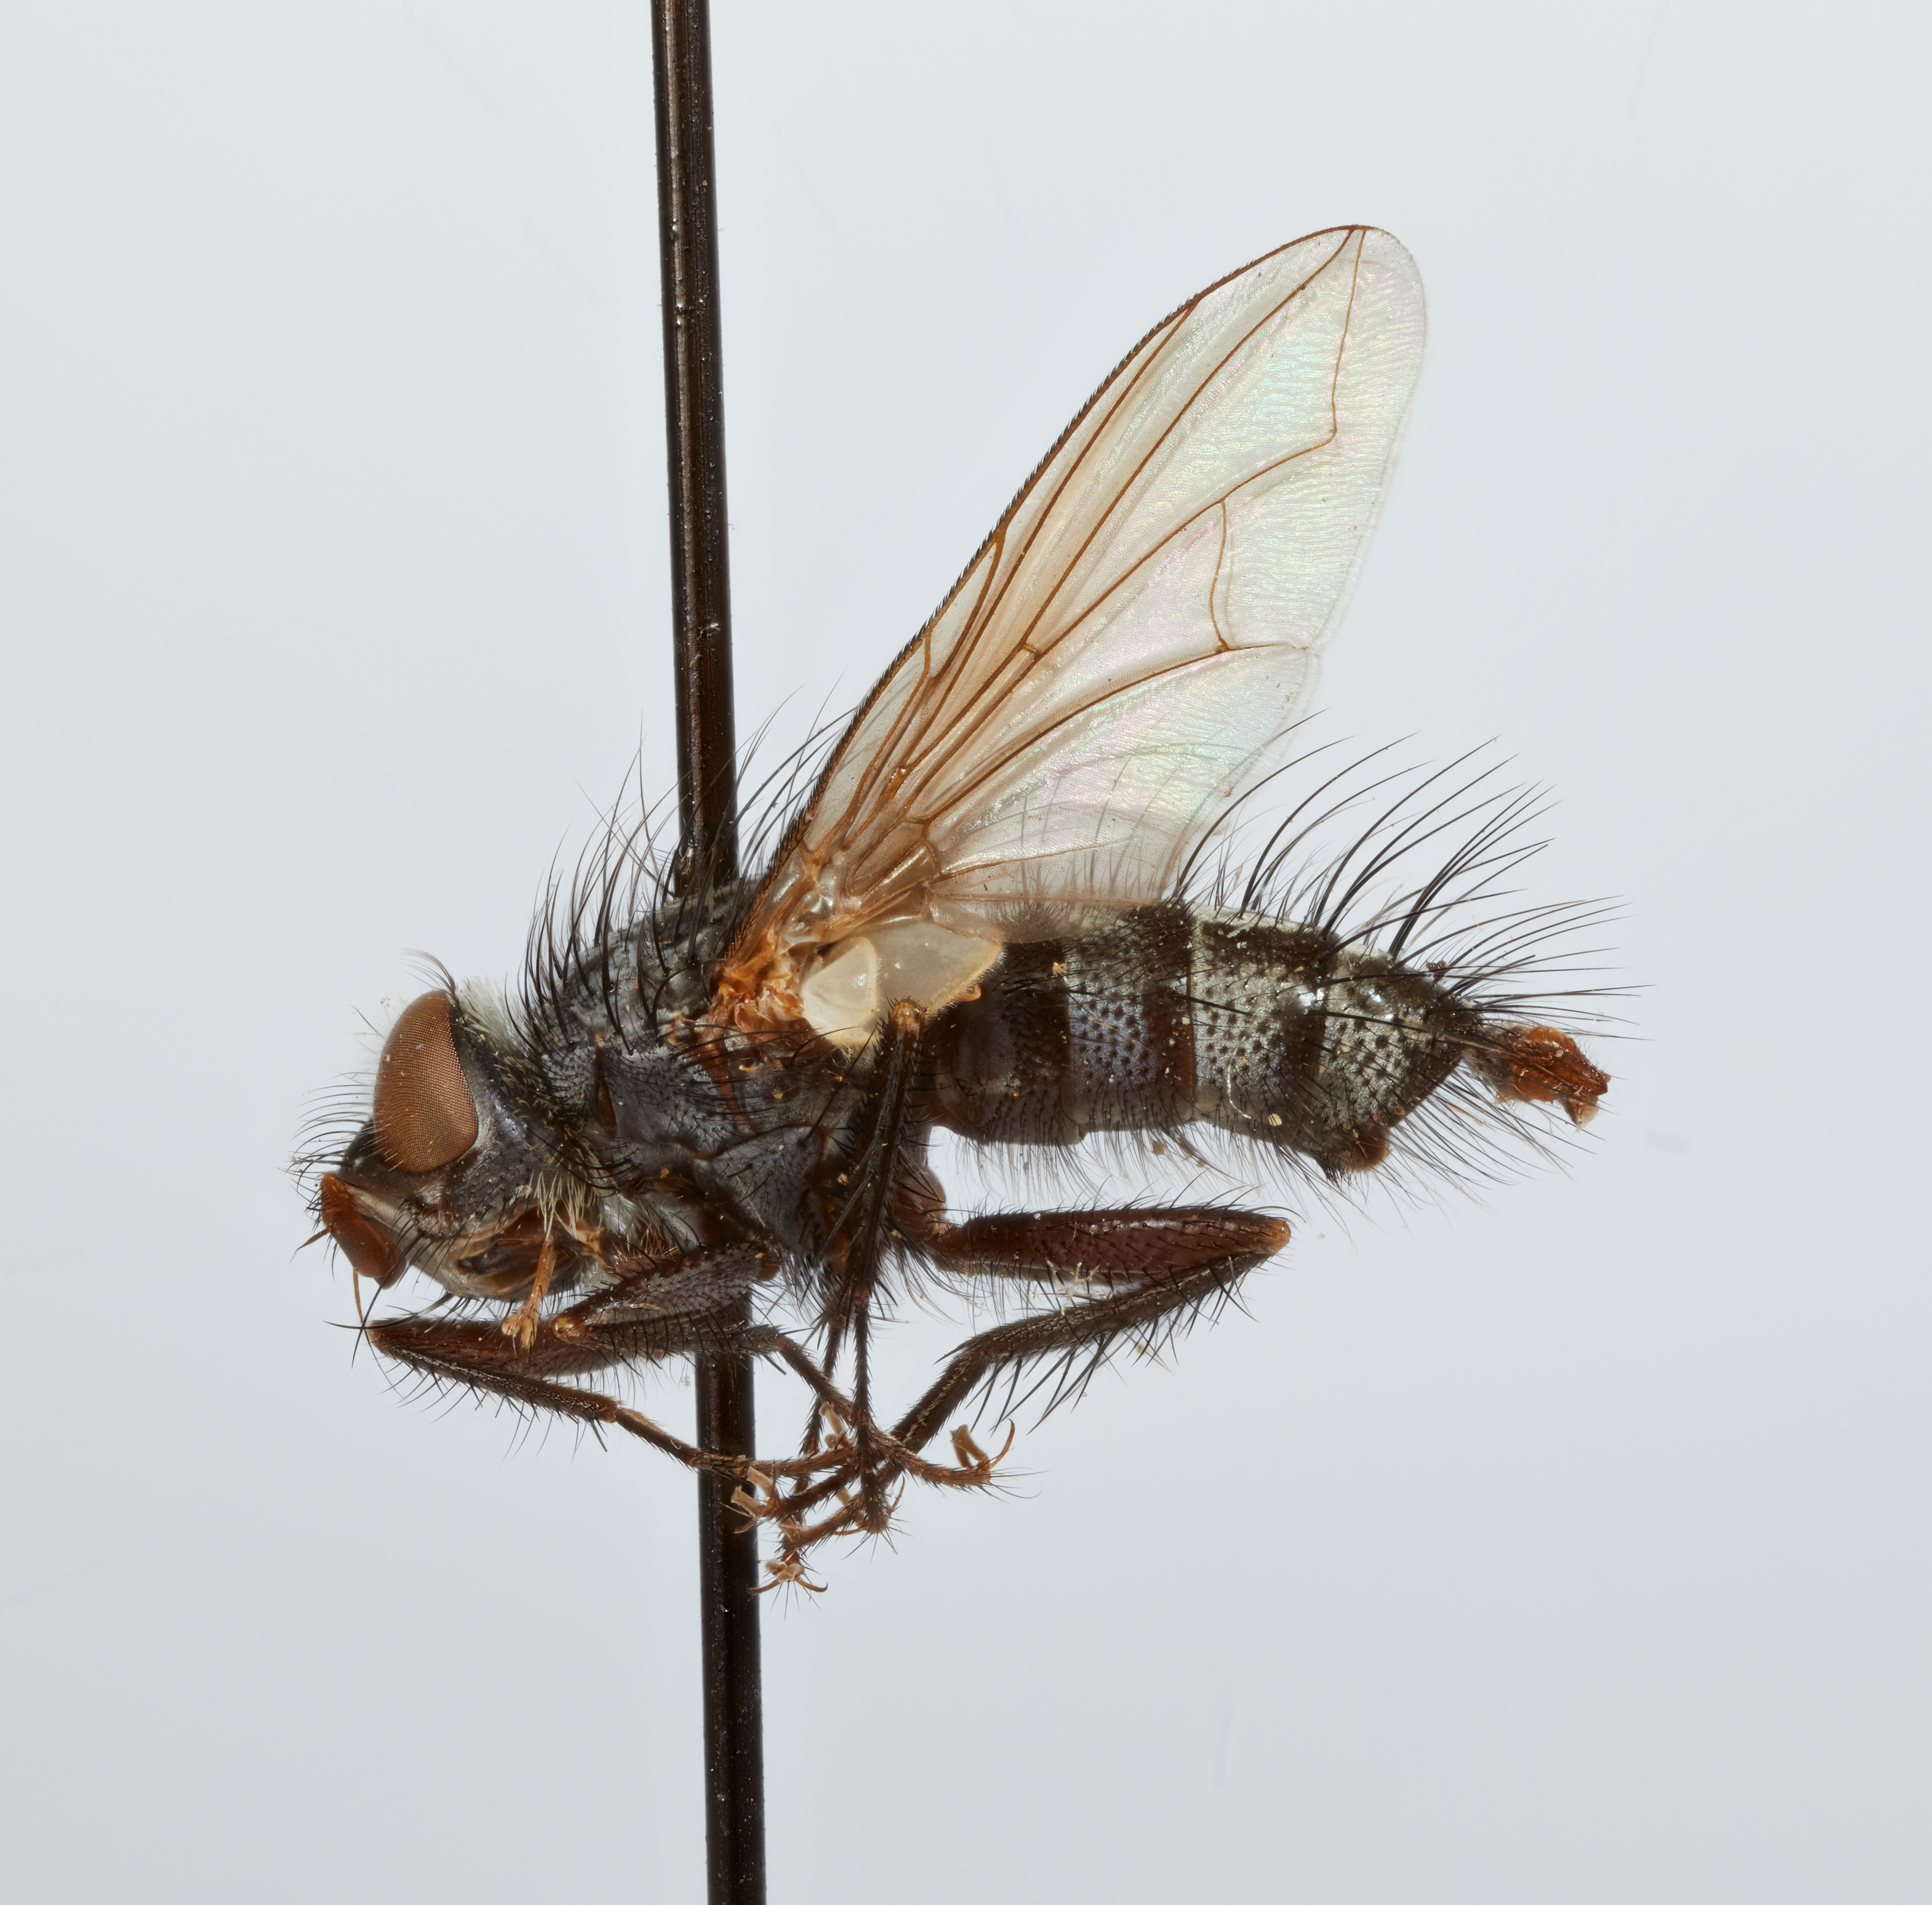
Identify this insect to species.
Nemorilla insolens
